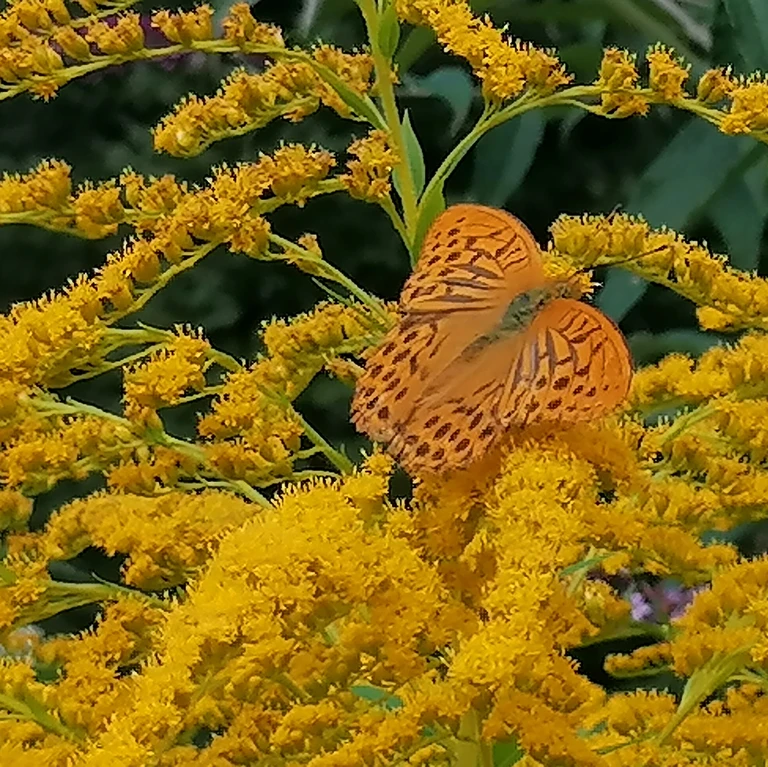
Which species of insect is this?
Argynnis paphia
